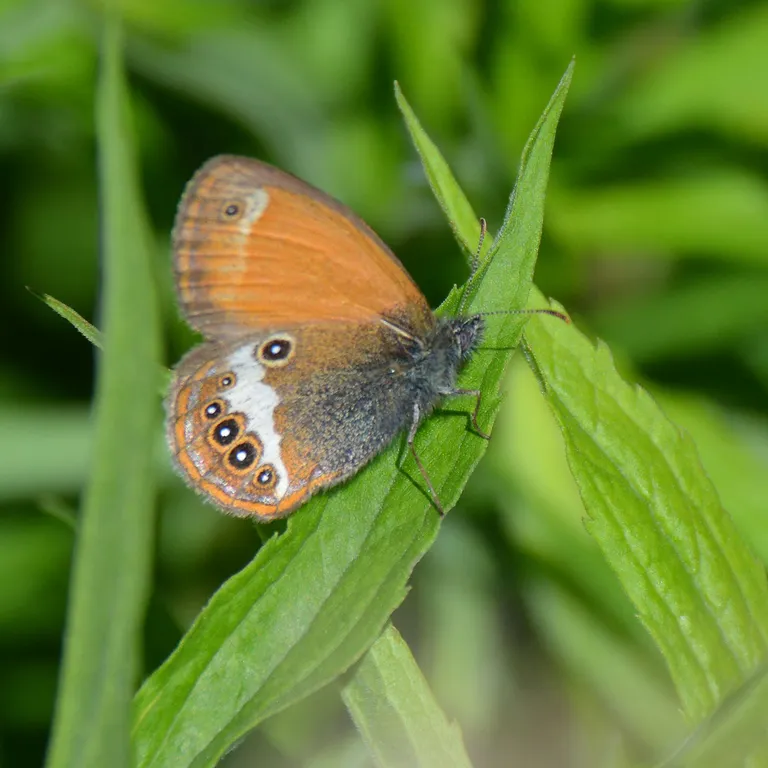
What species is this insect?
Coenonympha arcania
